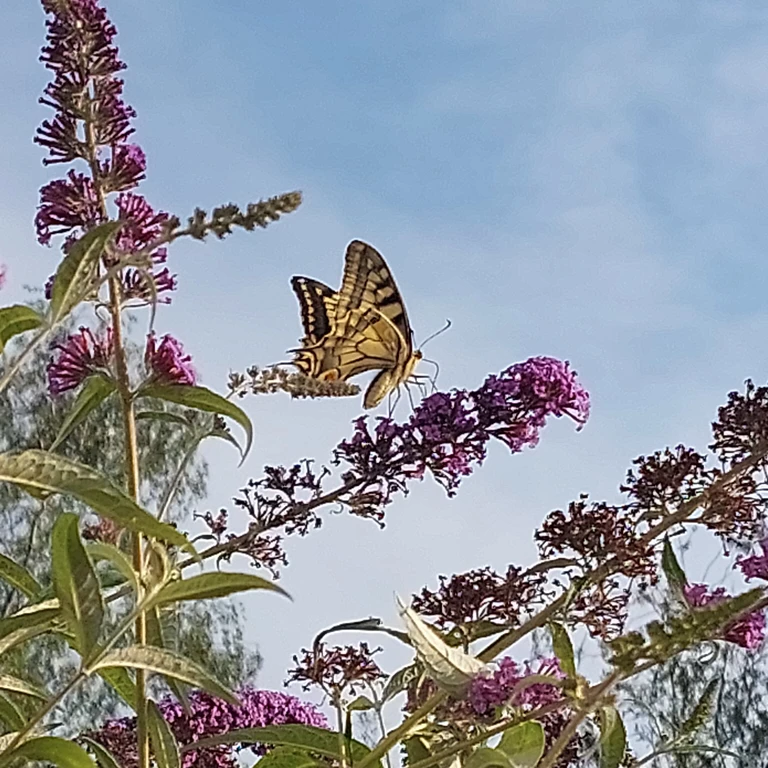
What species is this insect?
Papilio machaon
